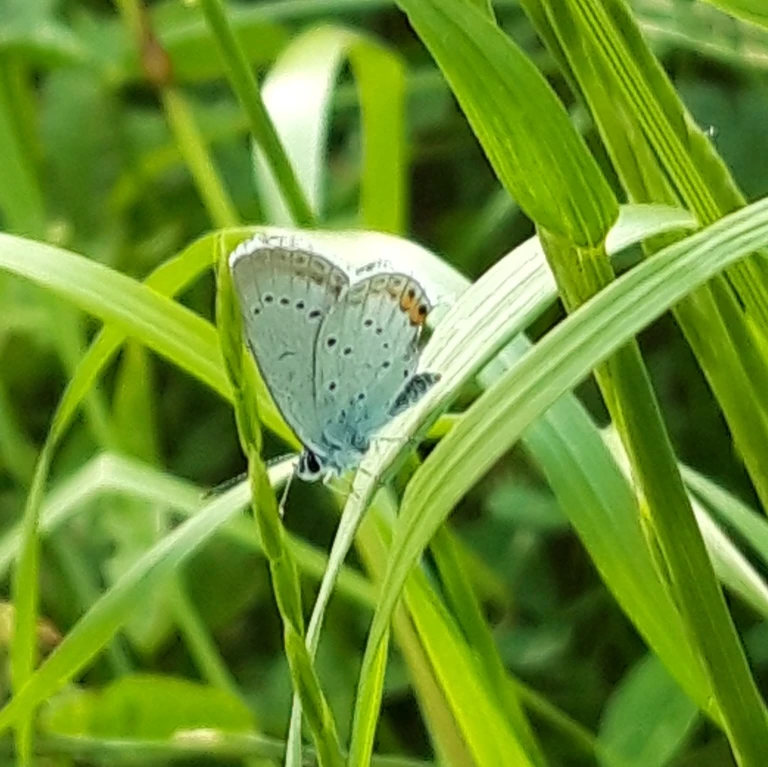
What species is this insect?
Cupido argiades (also Elkalyce argiades)
